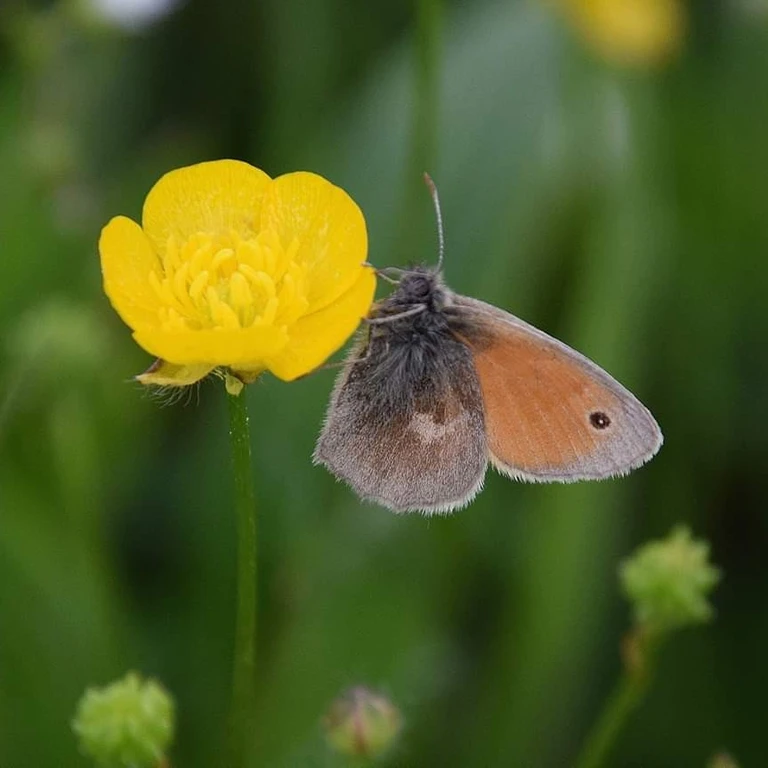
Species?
Coenonympha pamphilus
